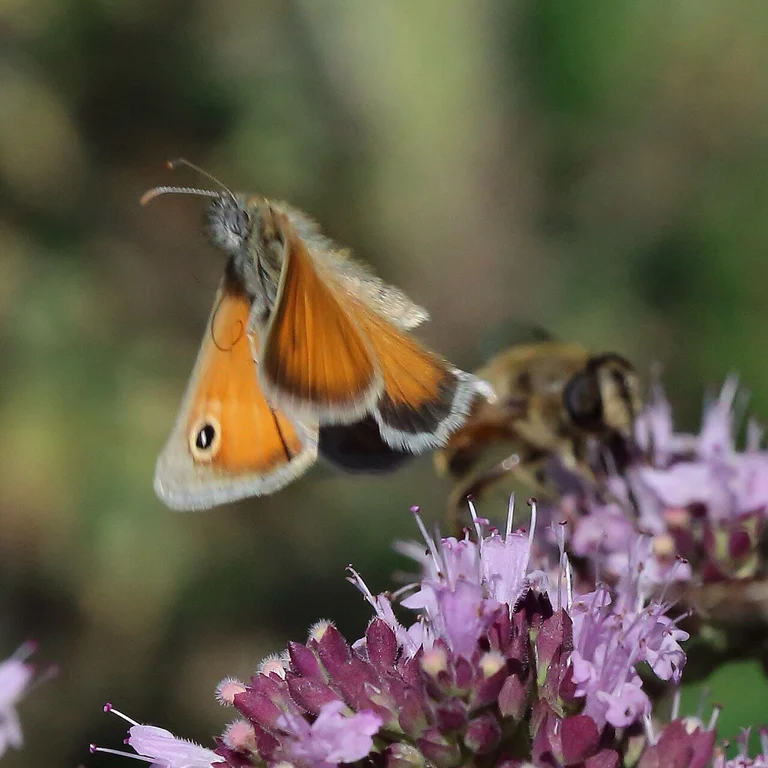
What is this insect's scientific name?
Coenonympha pamphilus
